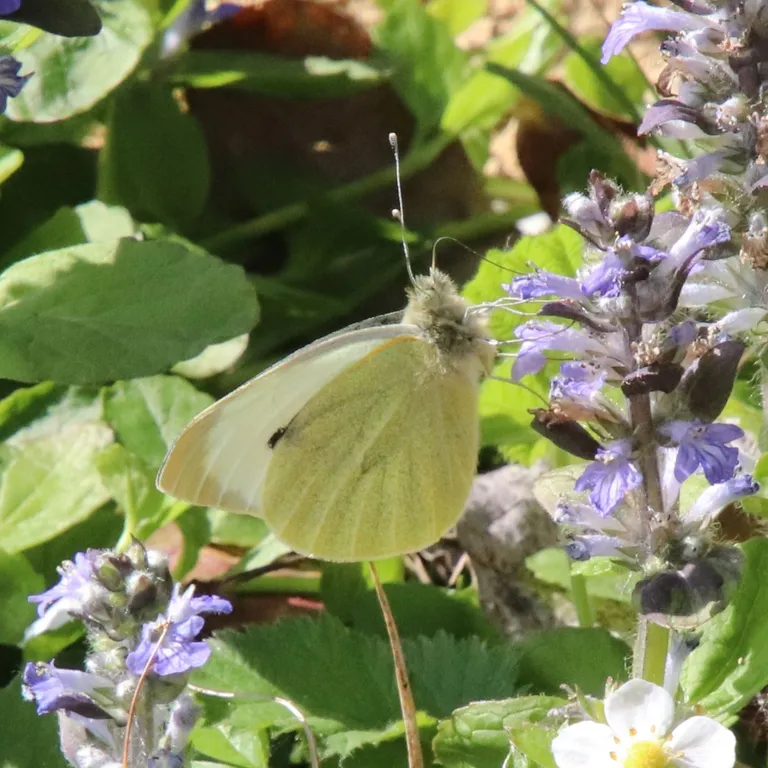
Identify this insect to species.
Pieris brassicae
